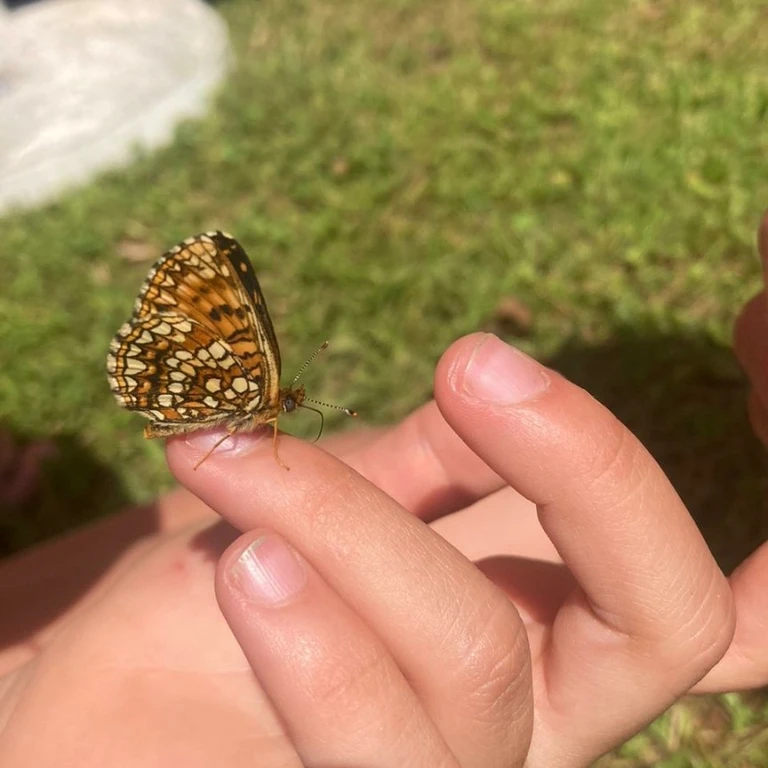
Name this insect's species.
Melitaea diamina
